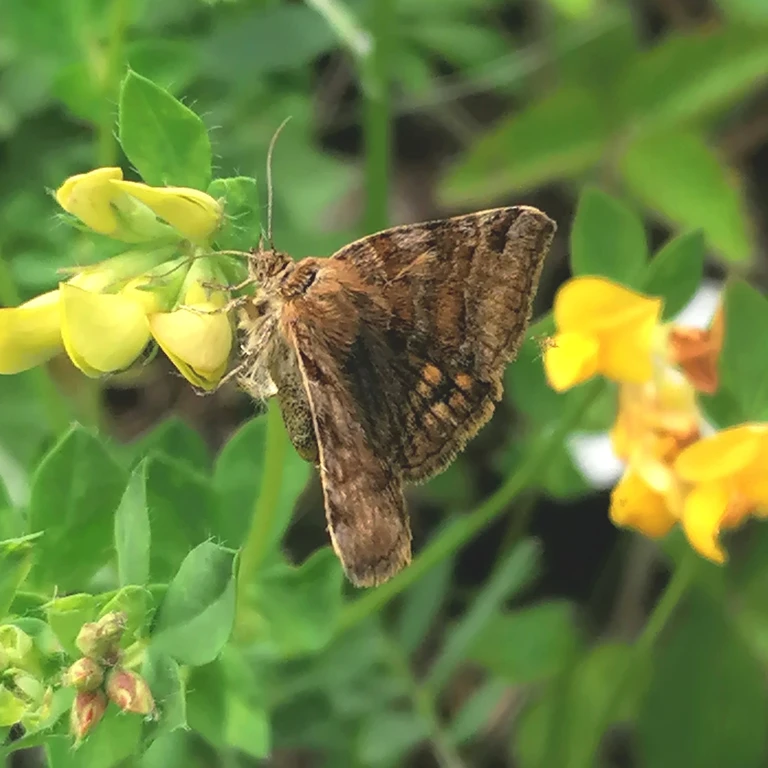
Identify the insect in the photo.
Euclidia glyphica
